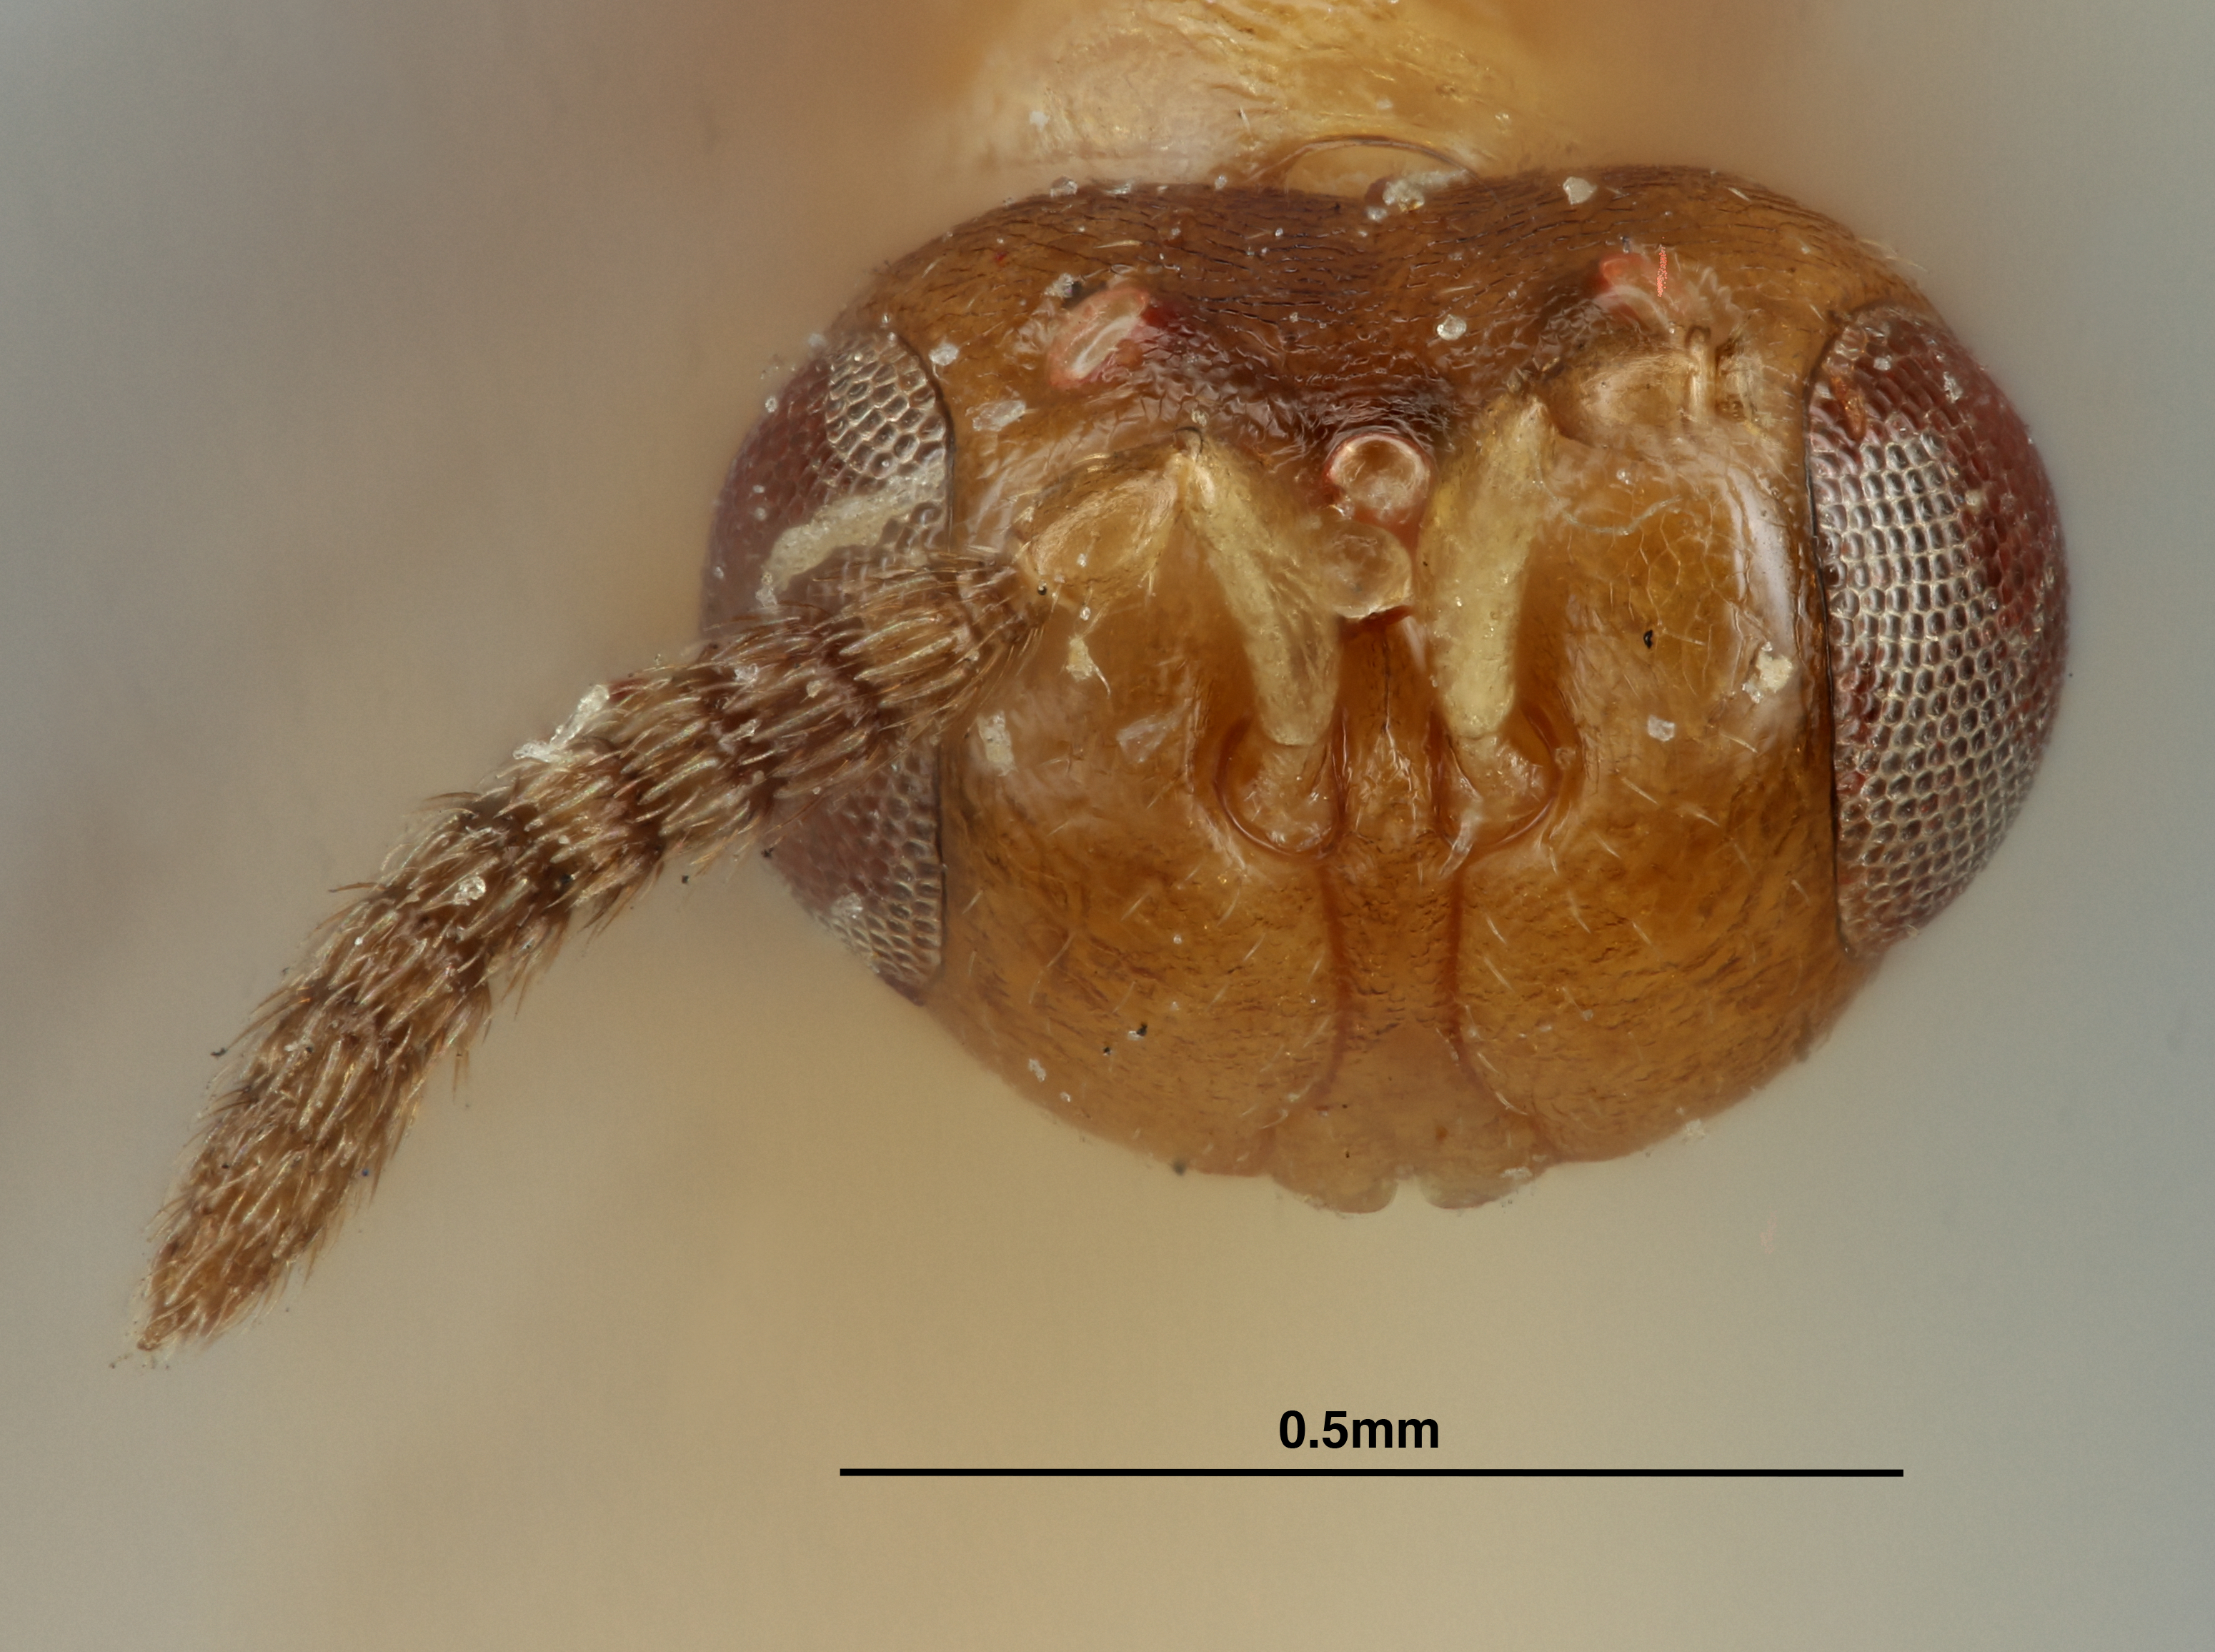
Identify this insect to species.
Sycophila bicolor
